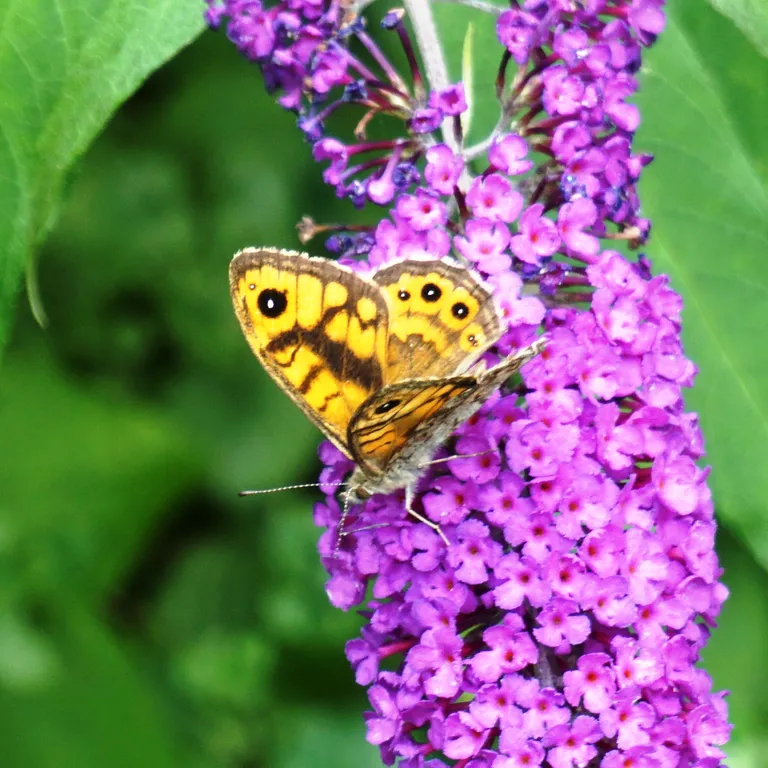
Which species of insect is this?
Lasiommata megera (also Pararge megera)
